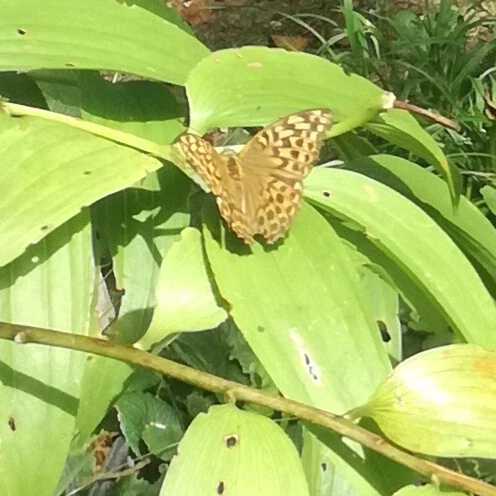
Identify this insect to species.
Argynnis paphia
